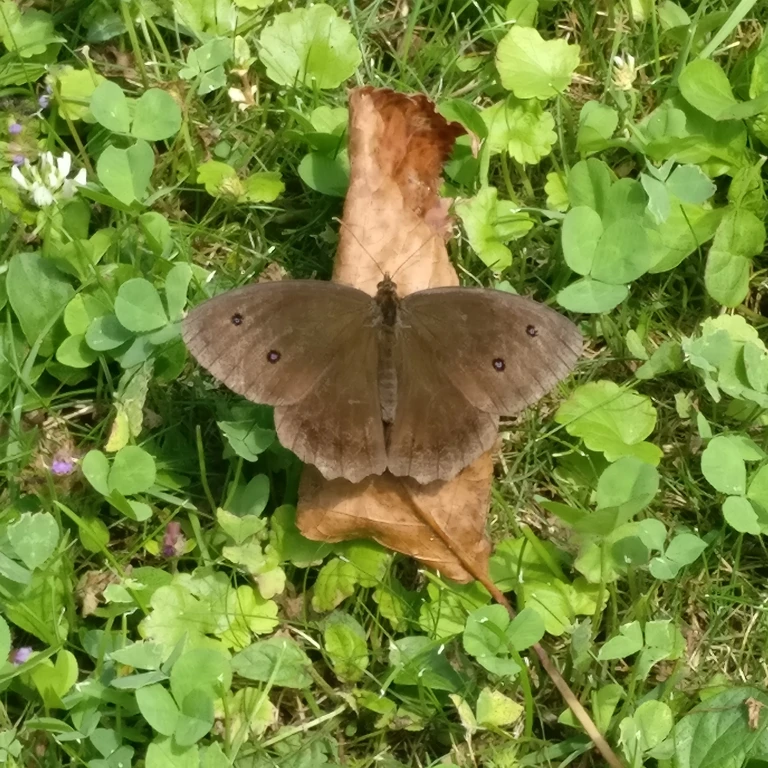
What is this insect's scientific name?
Minois dryas
